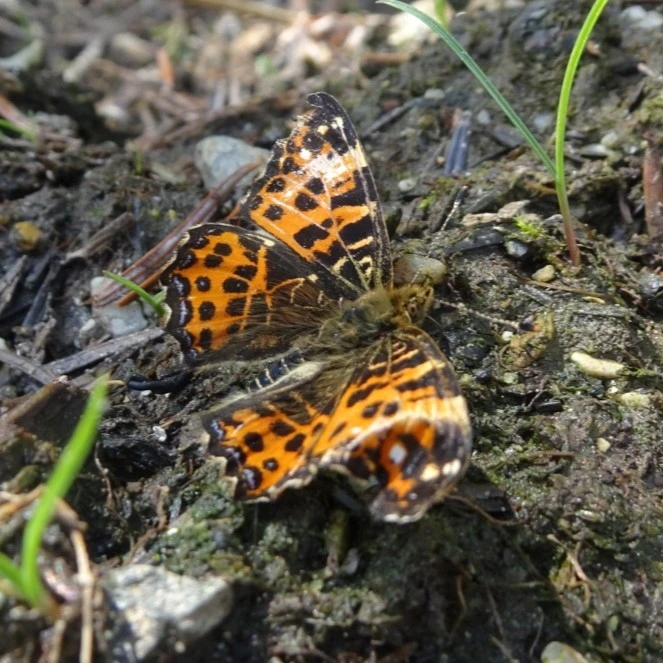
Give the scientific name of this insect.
Araschnia levana
